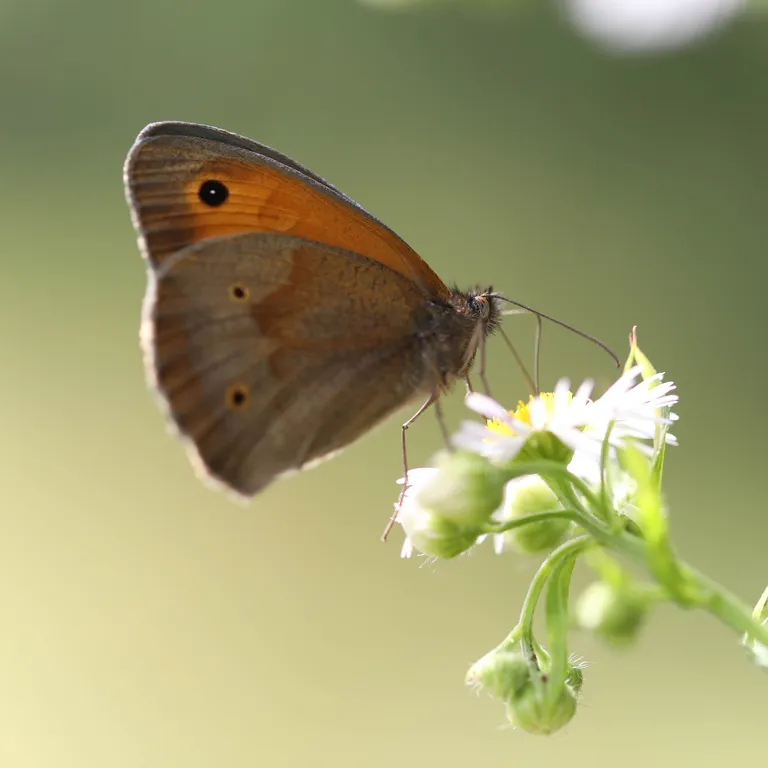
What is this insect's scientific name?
Maniola jurtina
